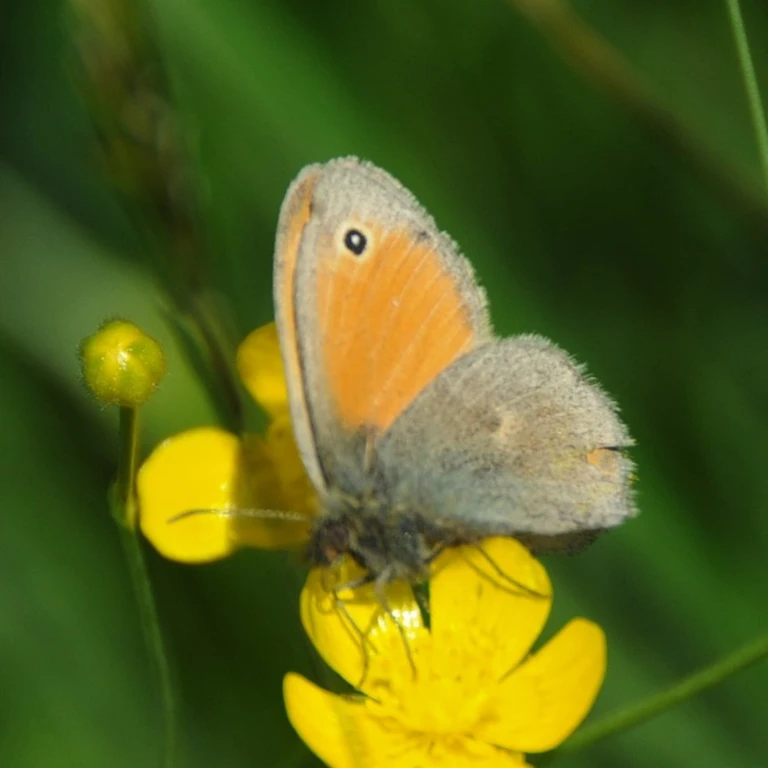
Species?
Coenonympha pamphilus
